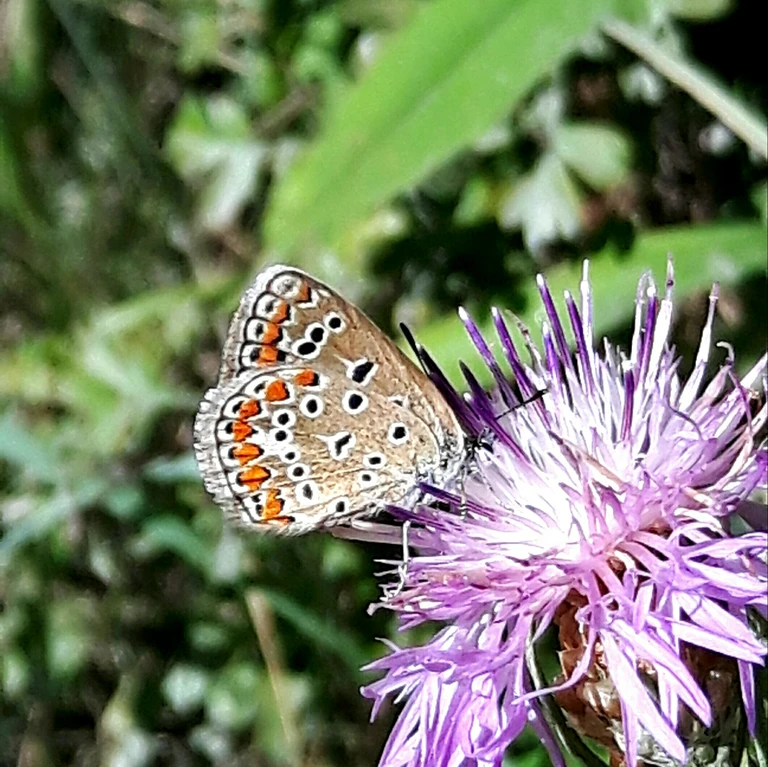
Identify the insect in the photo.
Polyommatus icarus
